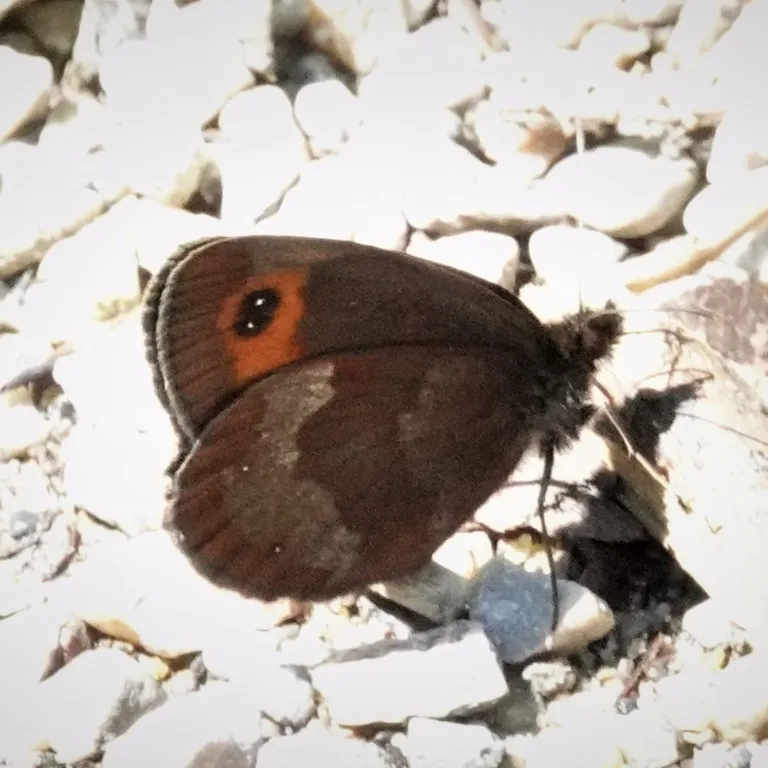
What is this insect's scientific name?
Erebia aethiops
